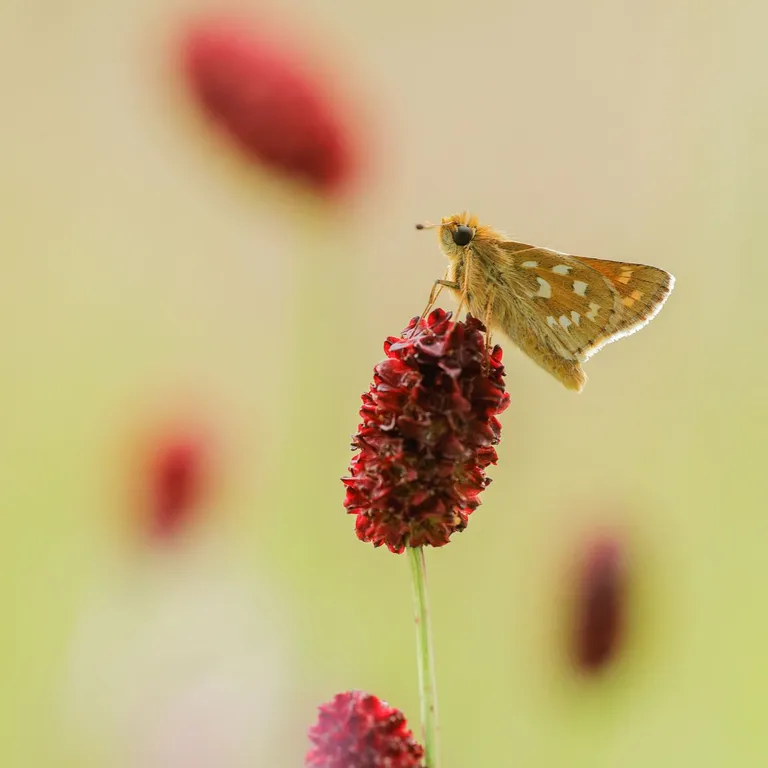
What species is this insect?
Hesperia comma
